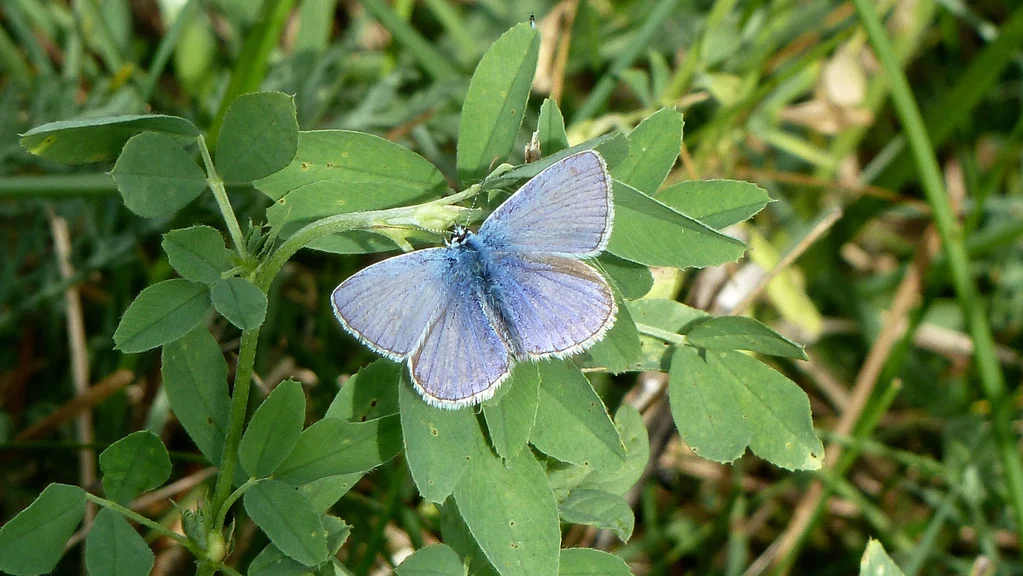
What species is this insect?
Polyommatus icarus
